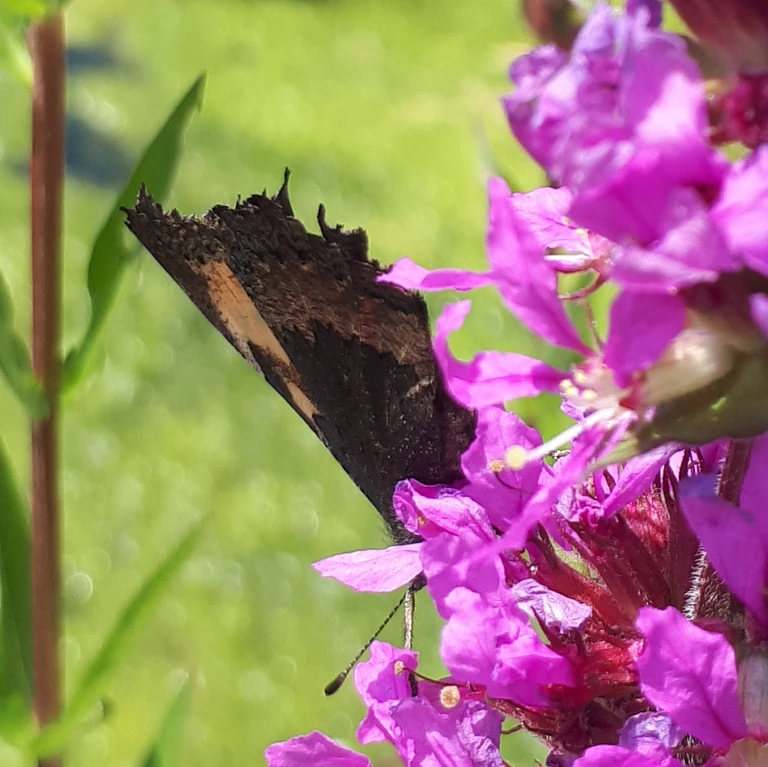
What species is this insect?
Aglais urticae
